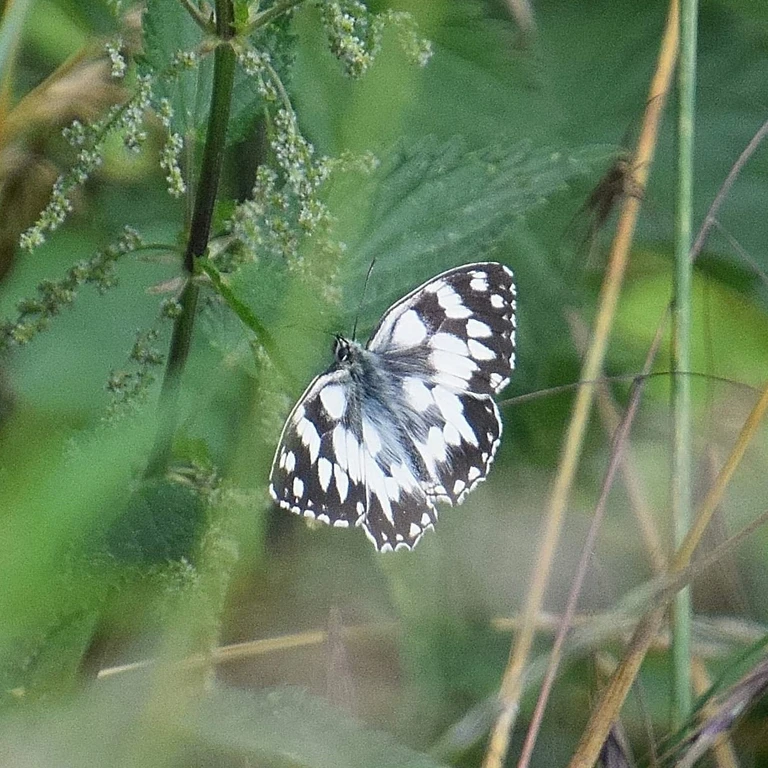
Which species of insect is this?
Melanargia galathea
